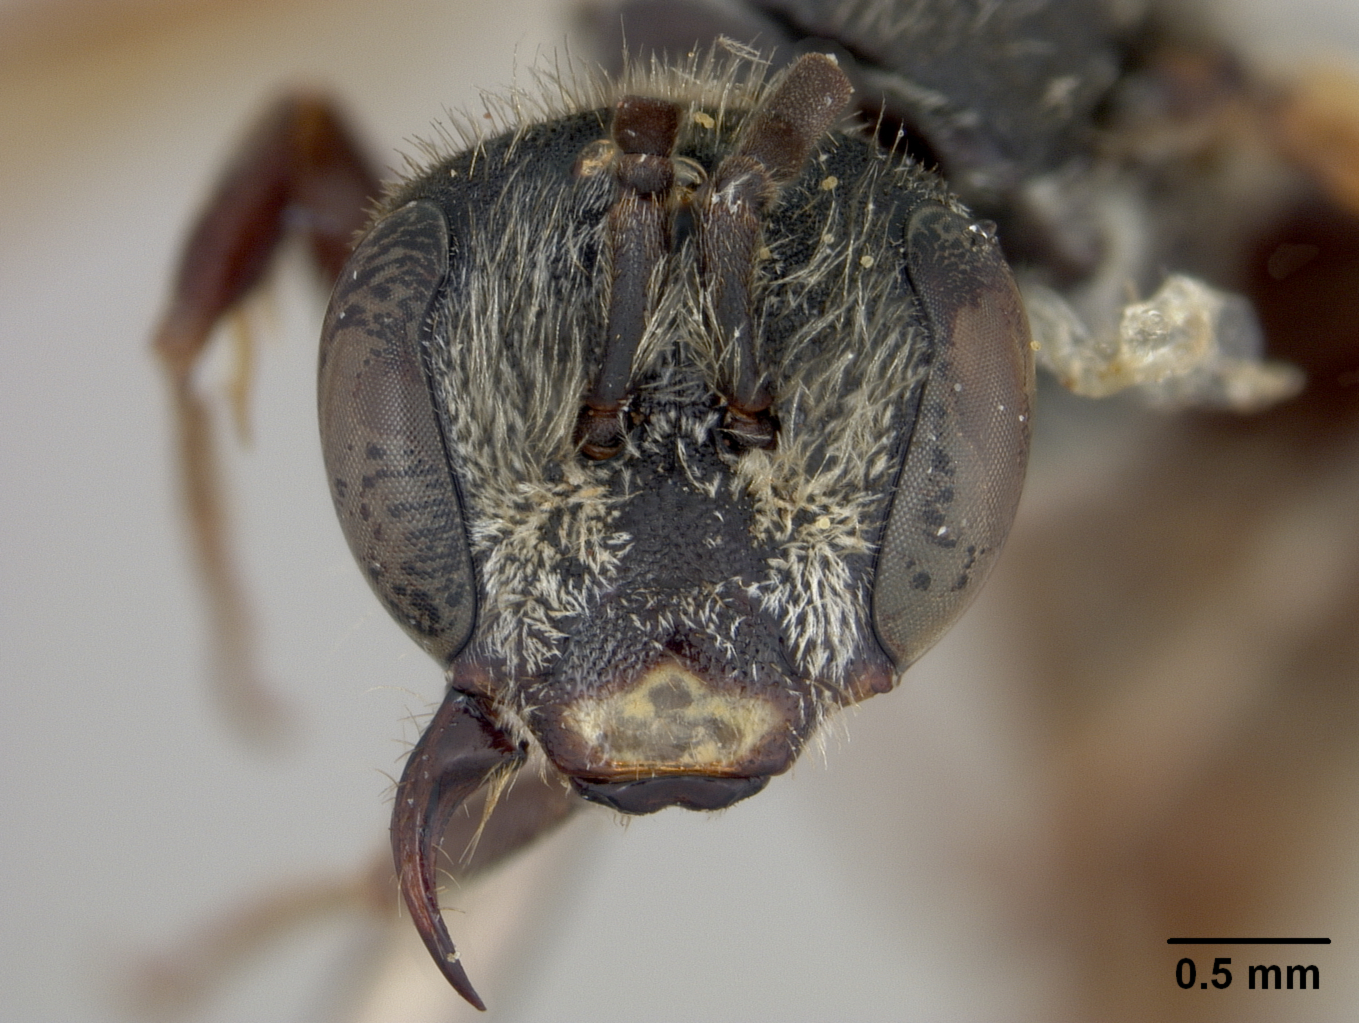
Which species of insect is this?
Halictus adustipennis
